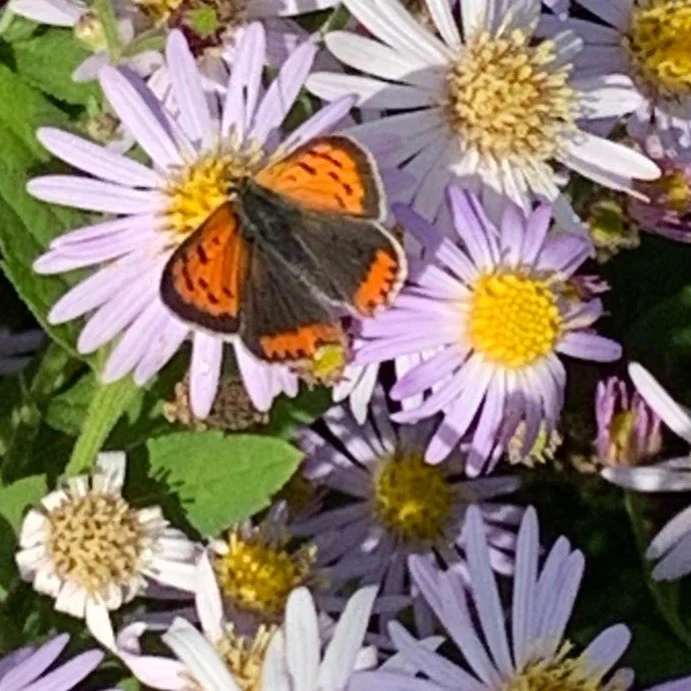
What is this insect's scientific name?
Lycaena phlaeas
